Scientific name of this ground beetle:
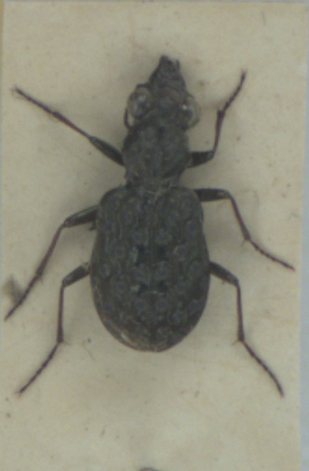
Elaphrus cupreus
